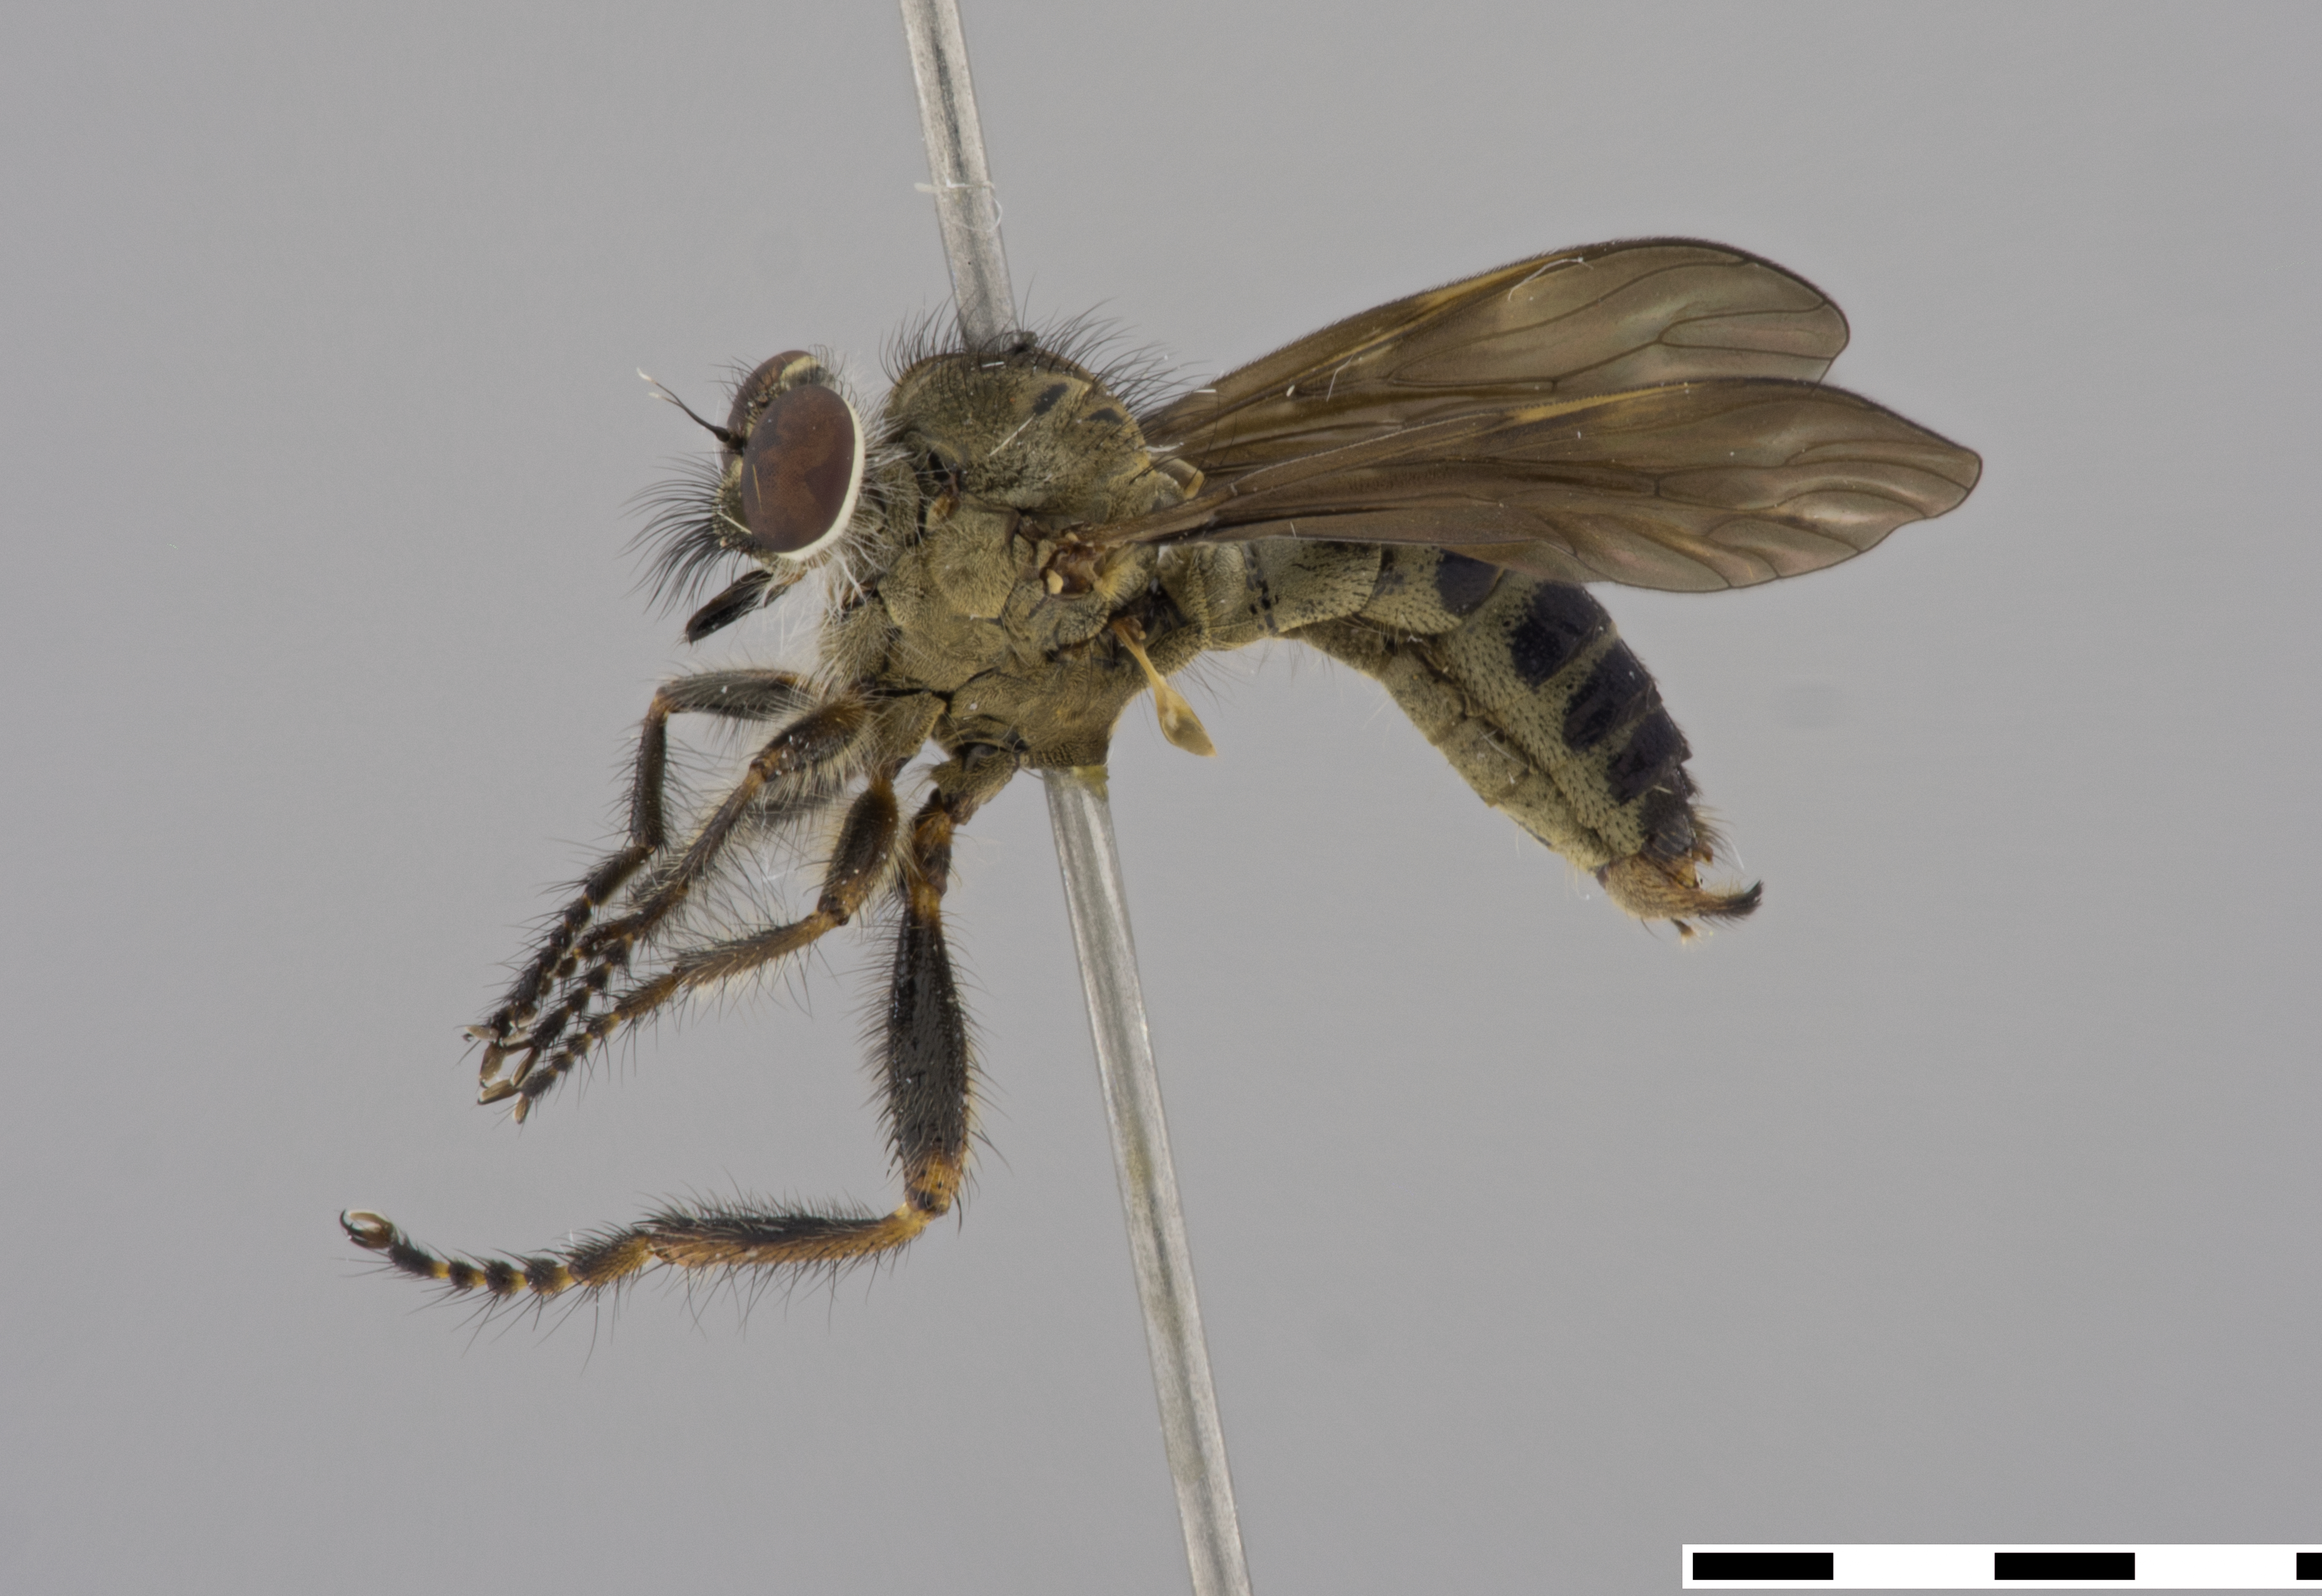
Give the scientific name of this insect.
Damalis annulata
